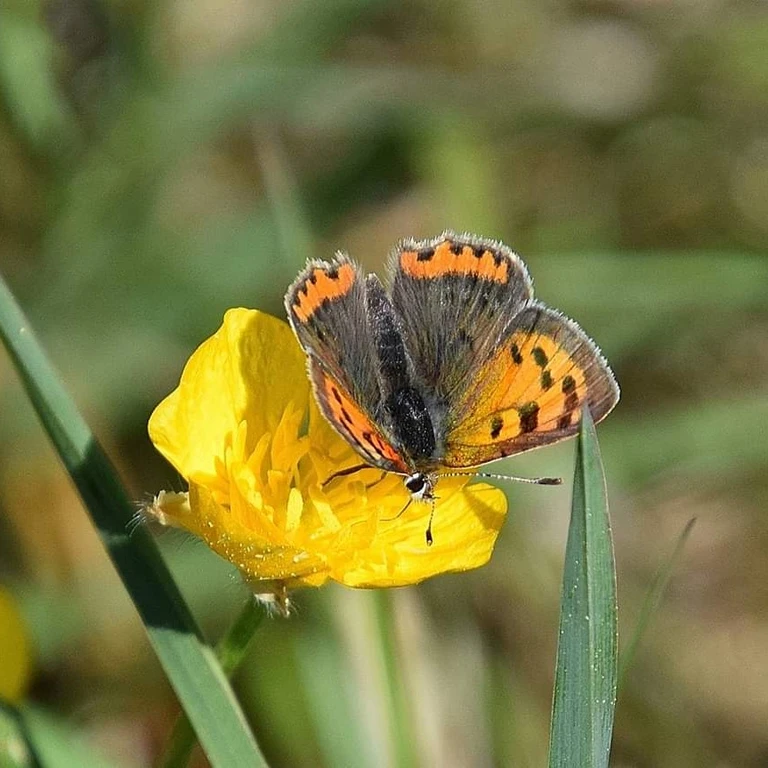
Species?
Lycaena phlaeas
